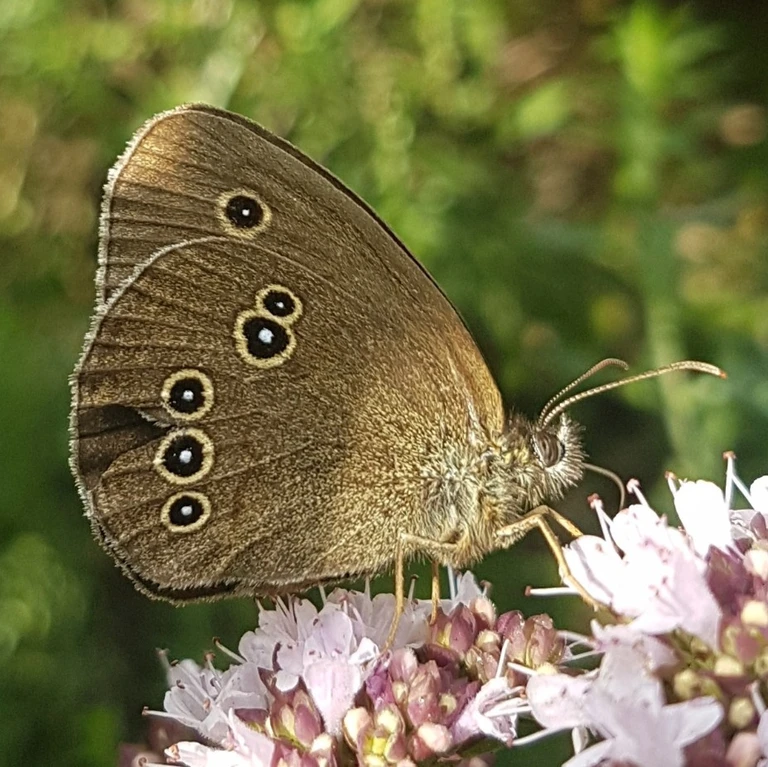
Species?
Aphantopus hyperantus
